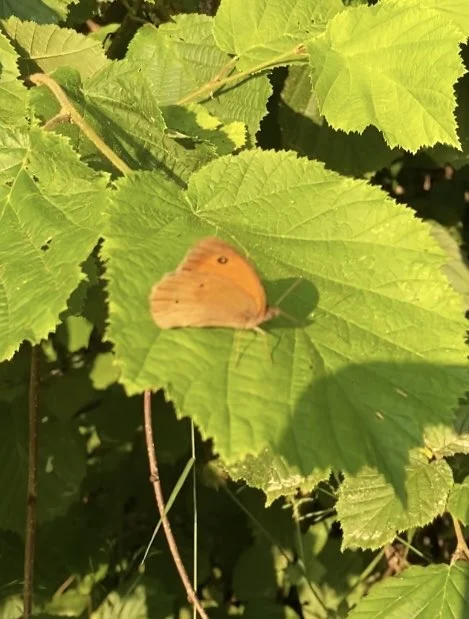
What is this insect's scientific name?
Maniola jurtina
